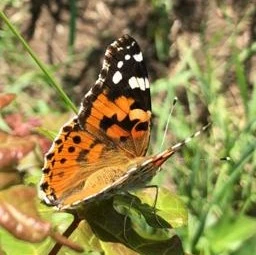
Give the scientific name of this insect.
Vanessa cardui
